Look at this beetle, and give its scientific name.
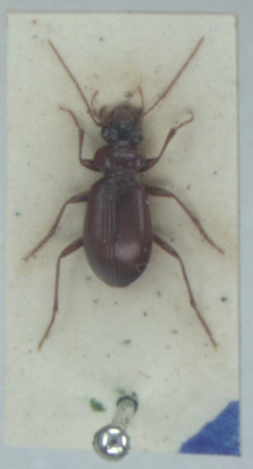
Leistus terminatus
